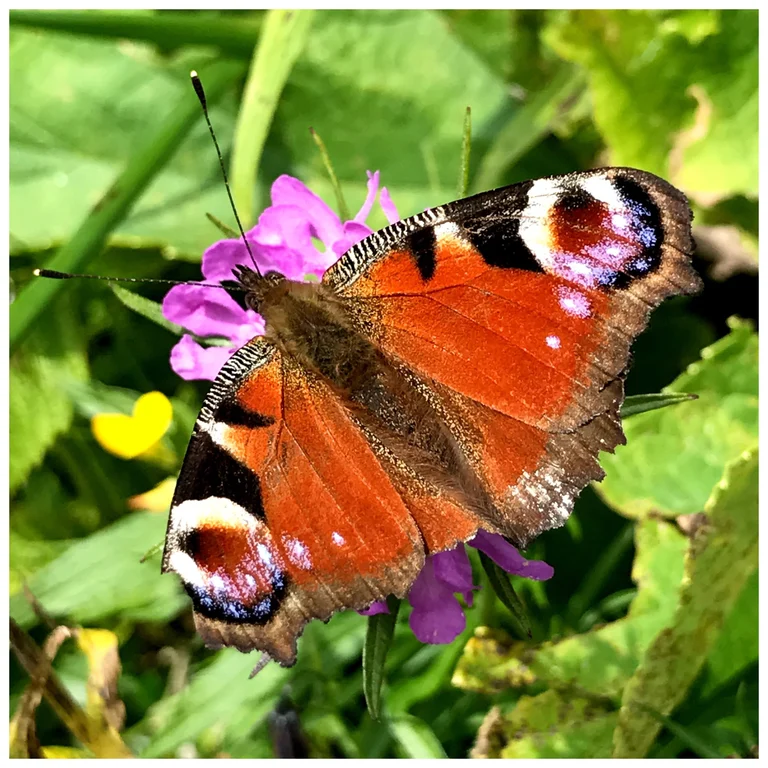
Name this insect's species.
Aglais io
